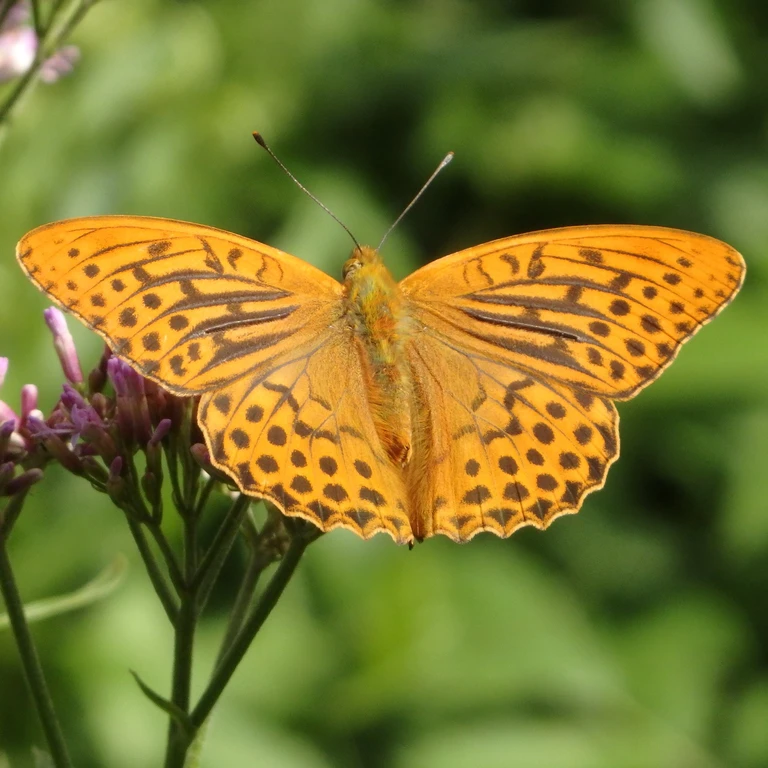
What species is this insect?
Argynnis paphia
